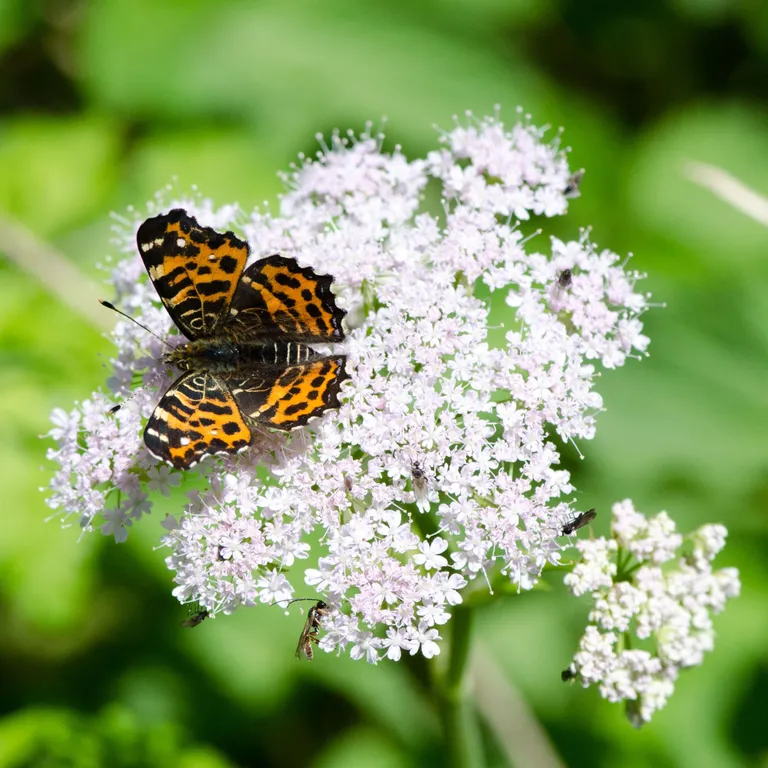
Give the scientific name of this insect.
Araschnia levana
